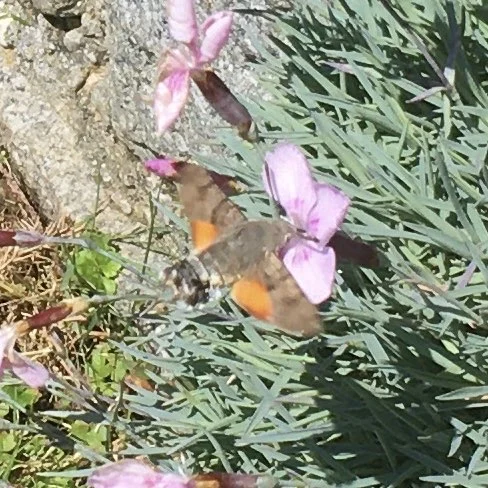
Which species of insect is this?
Macroglossum stellatarum
